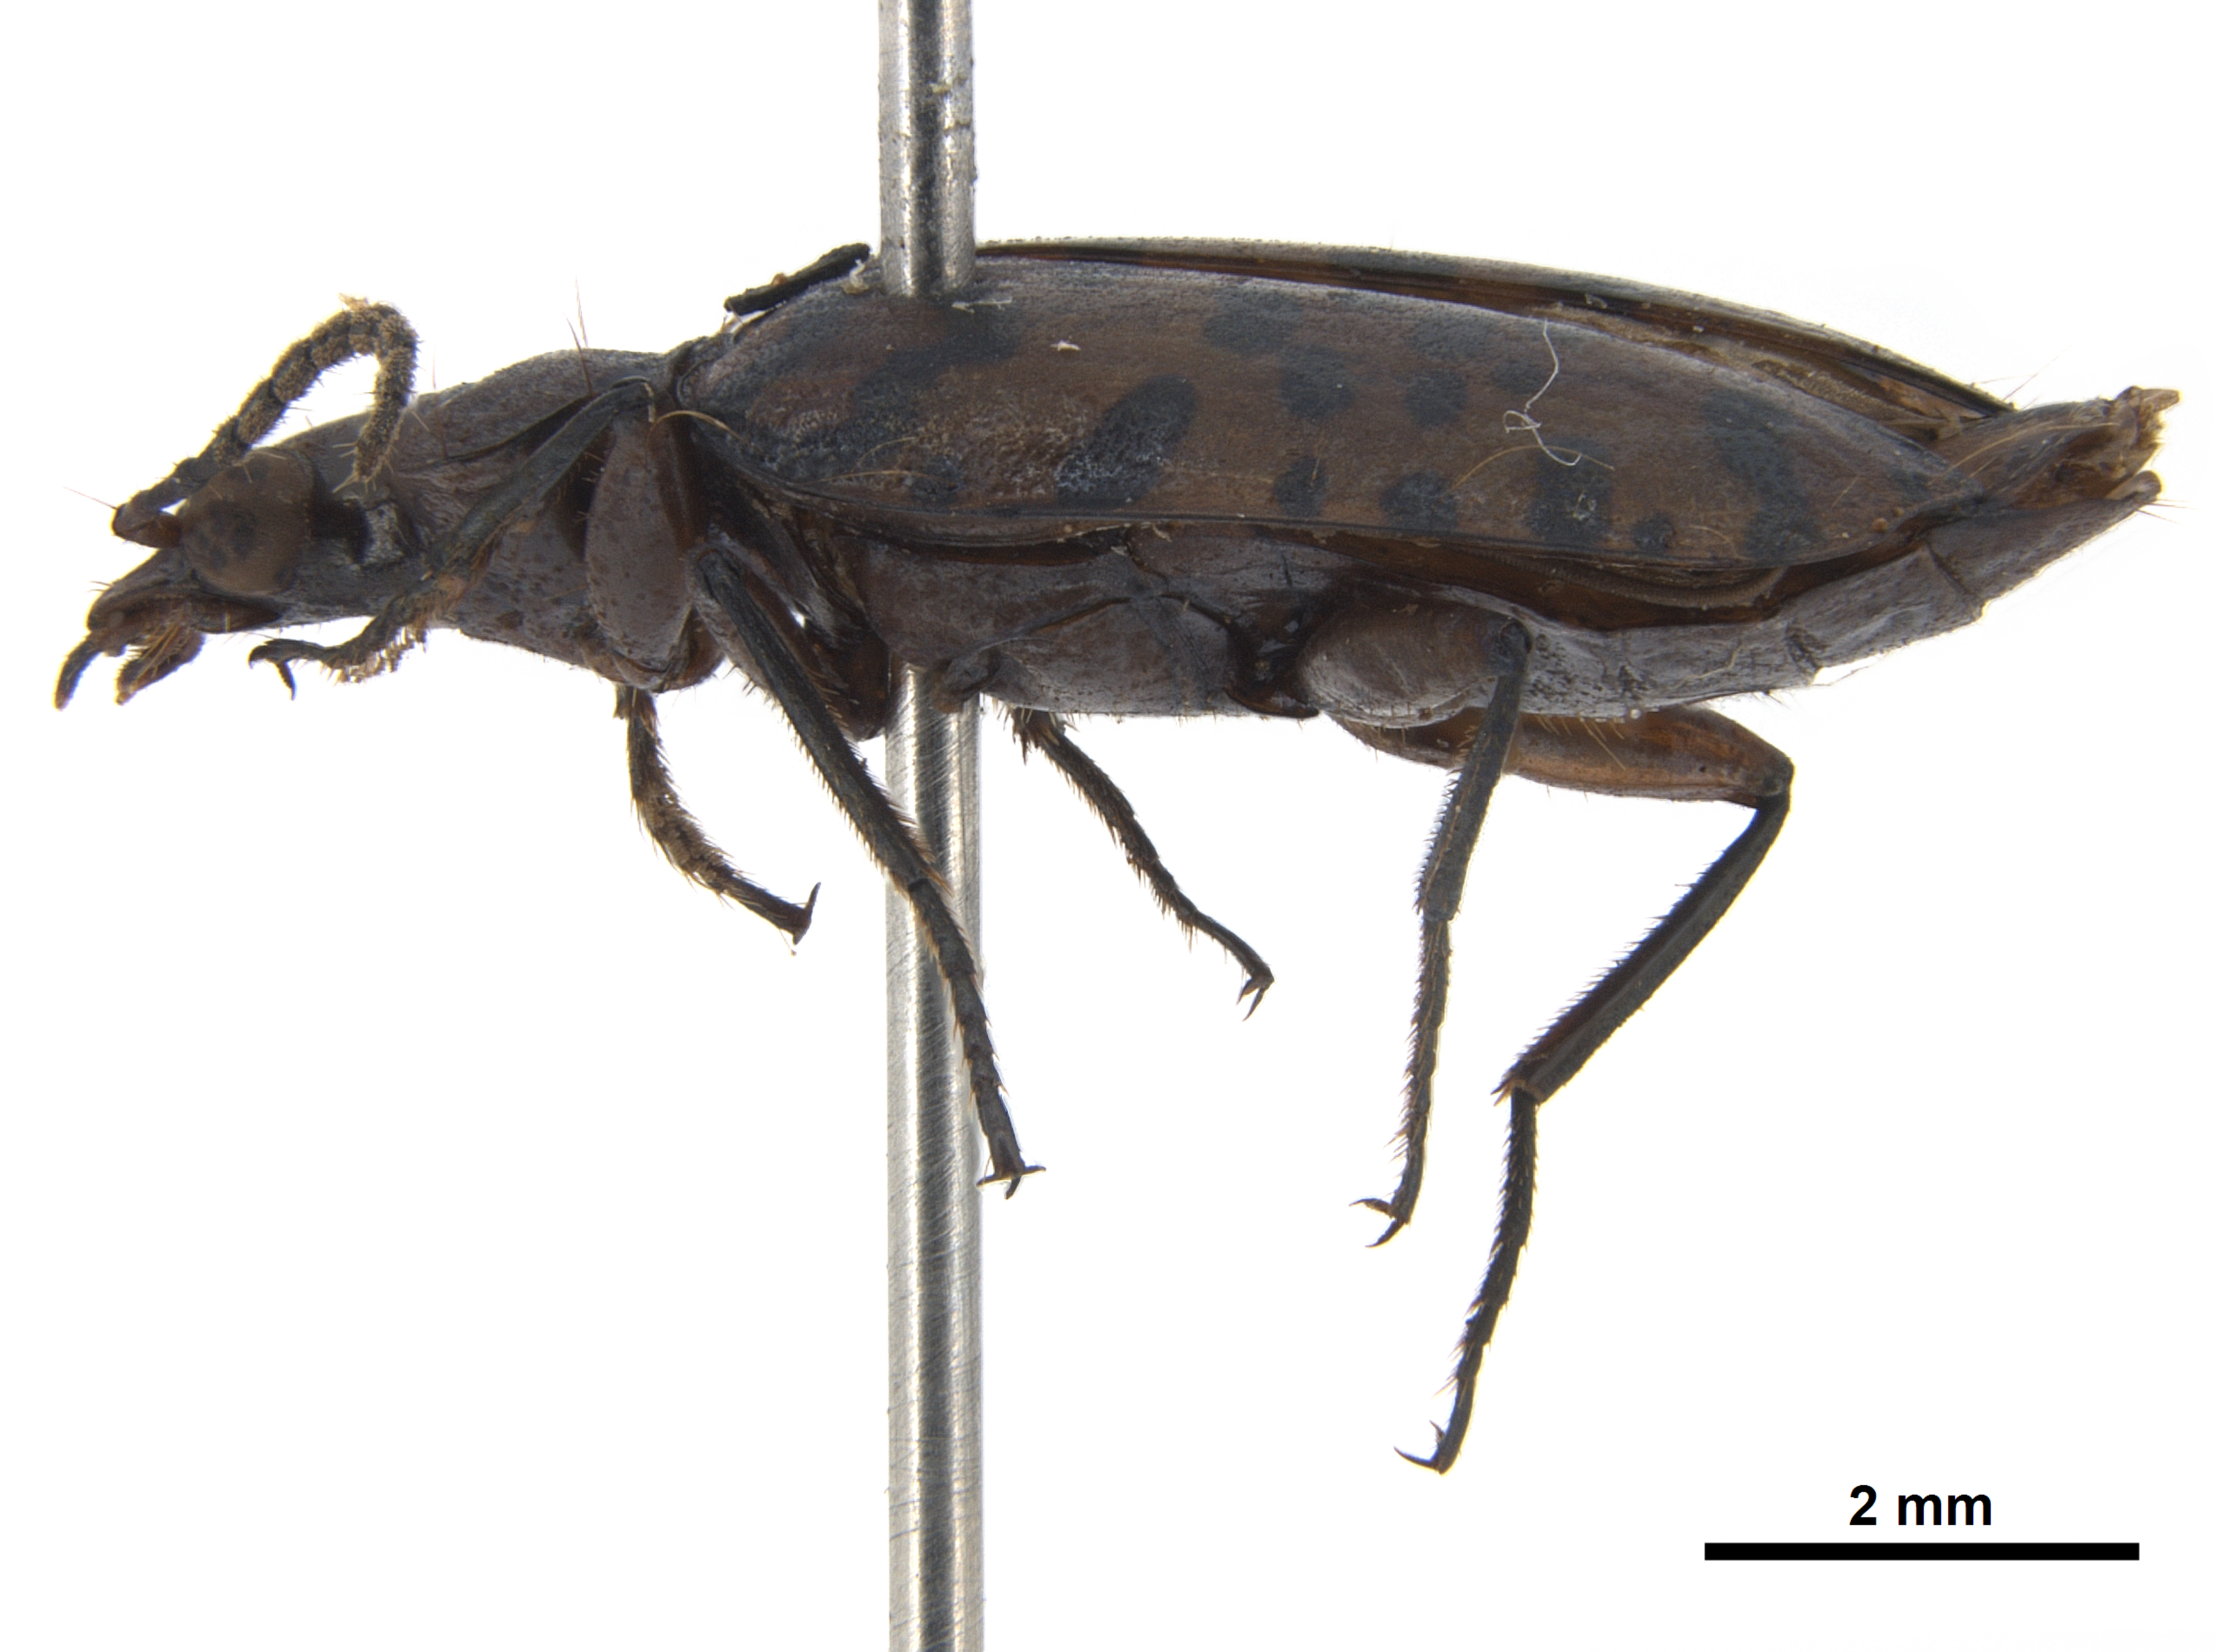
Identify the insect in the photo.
Eurycoleus poecilopterus
